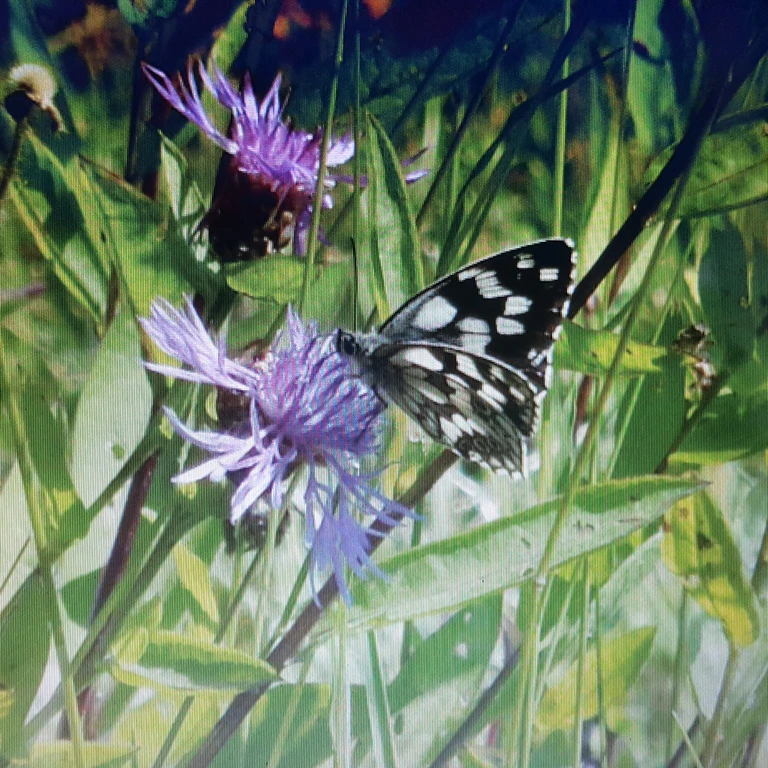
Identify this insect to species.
Melanargia galathea
